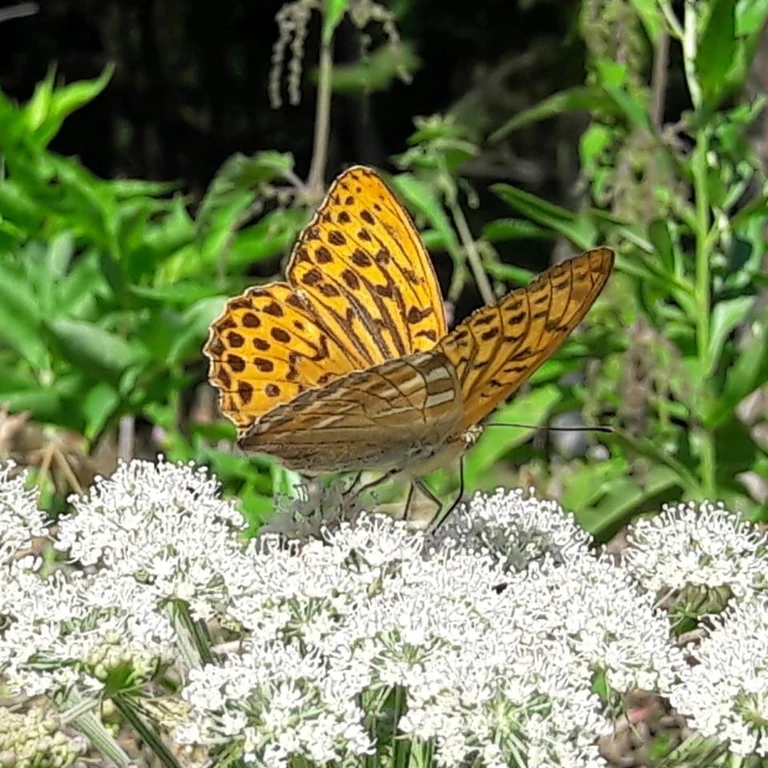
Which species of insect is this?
Argynnis paphia
